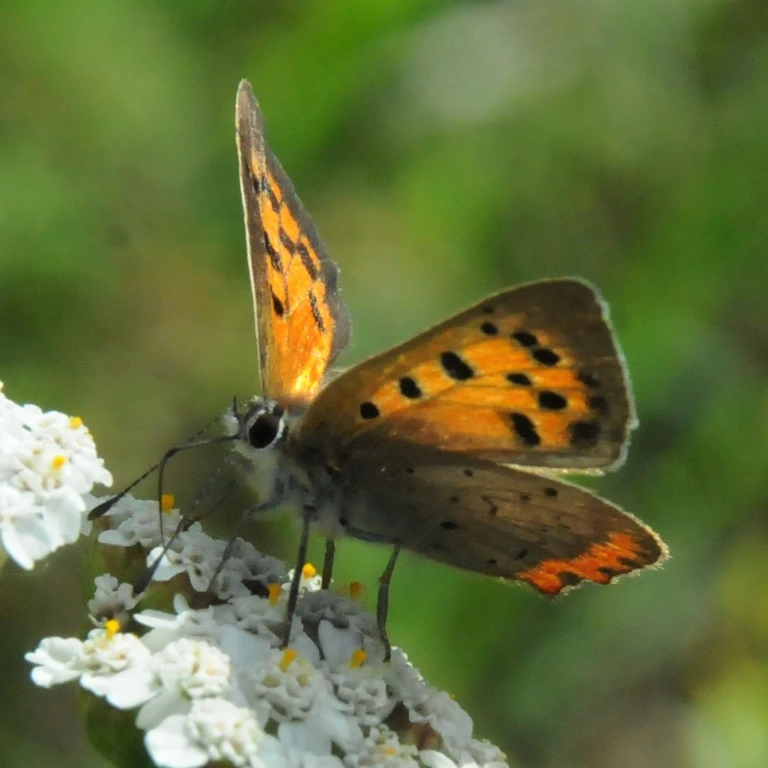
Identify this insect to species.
Lycaena phlaeas
